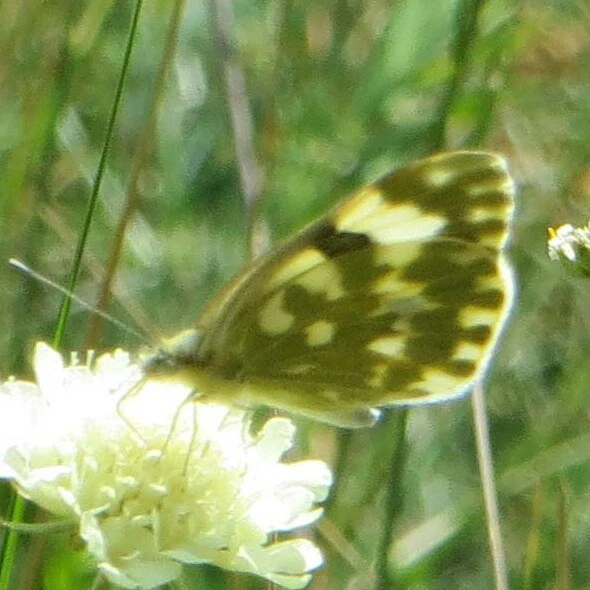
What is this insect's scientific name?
Pontia edusa
